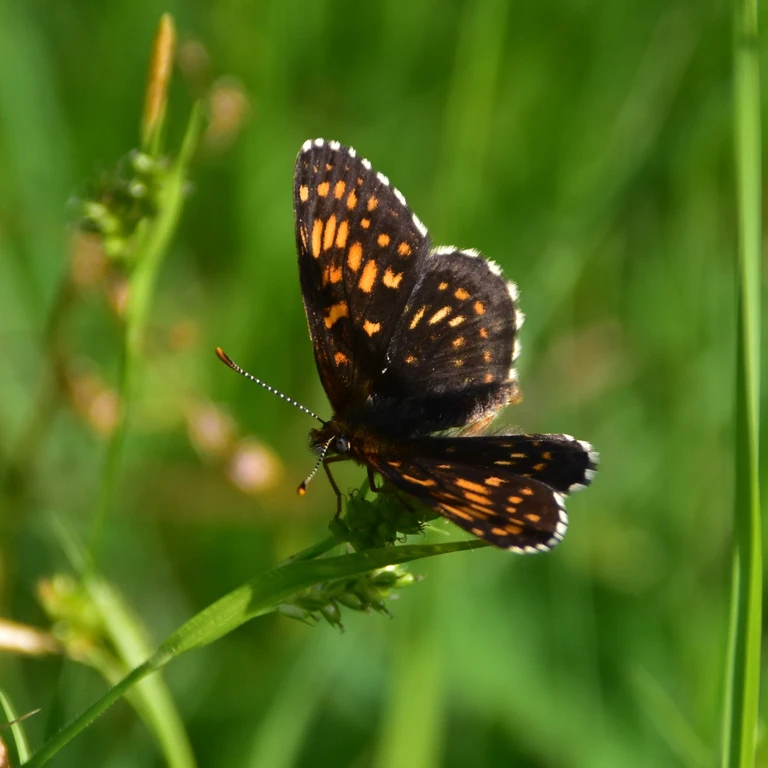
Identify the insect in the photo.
Melitaea diamina
